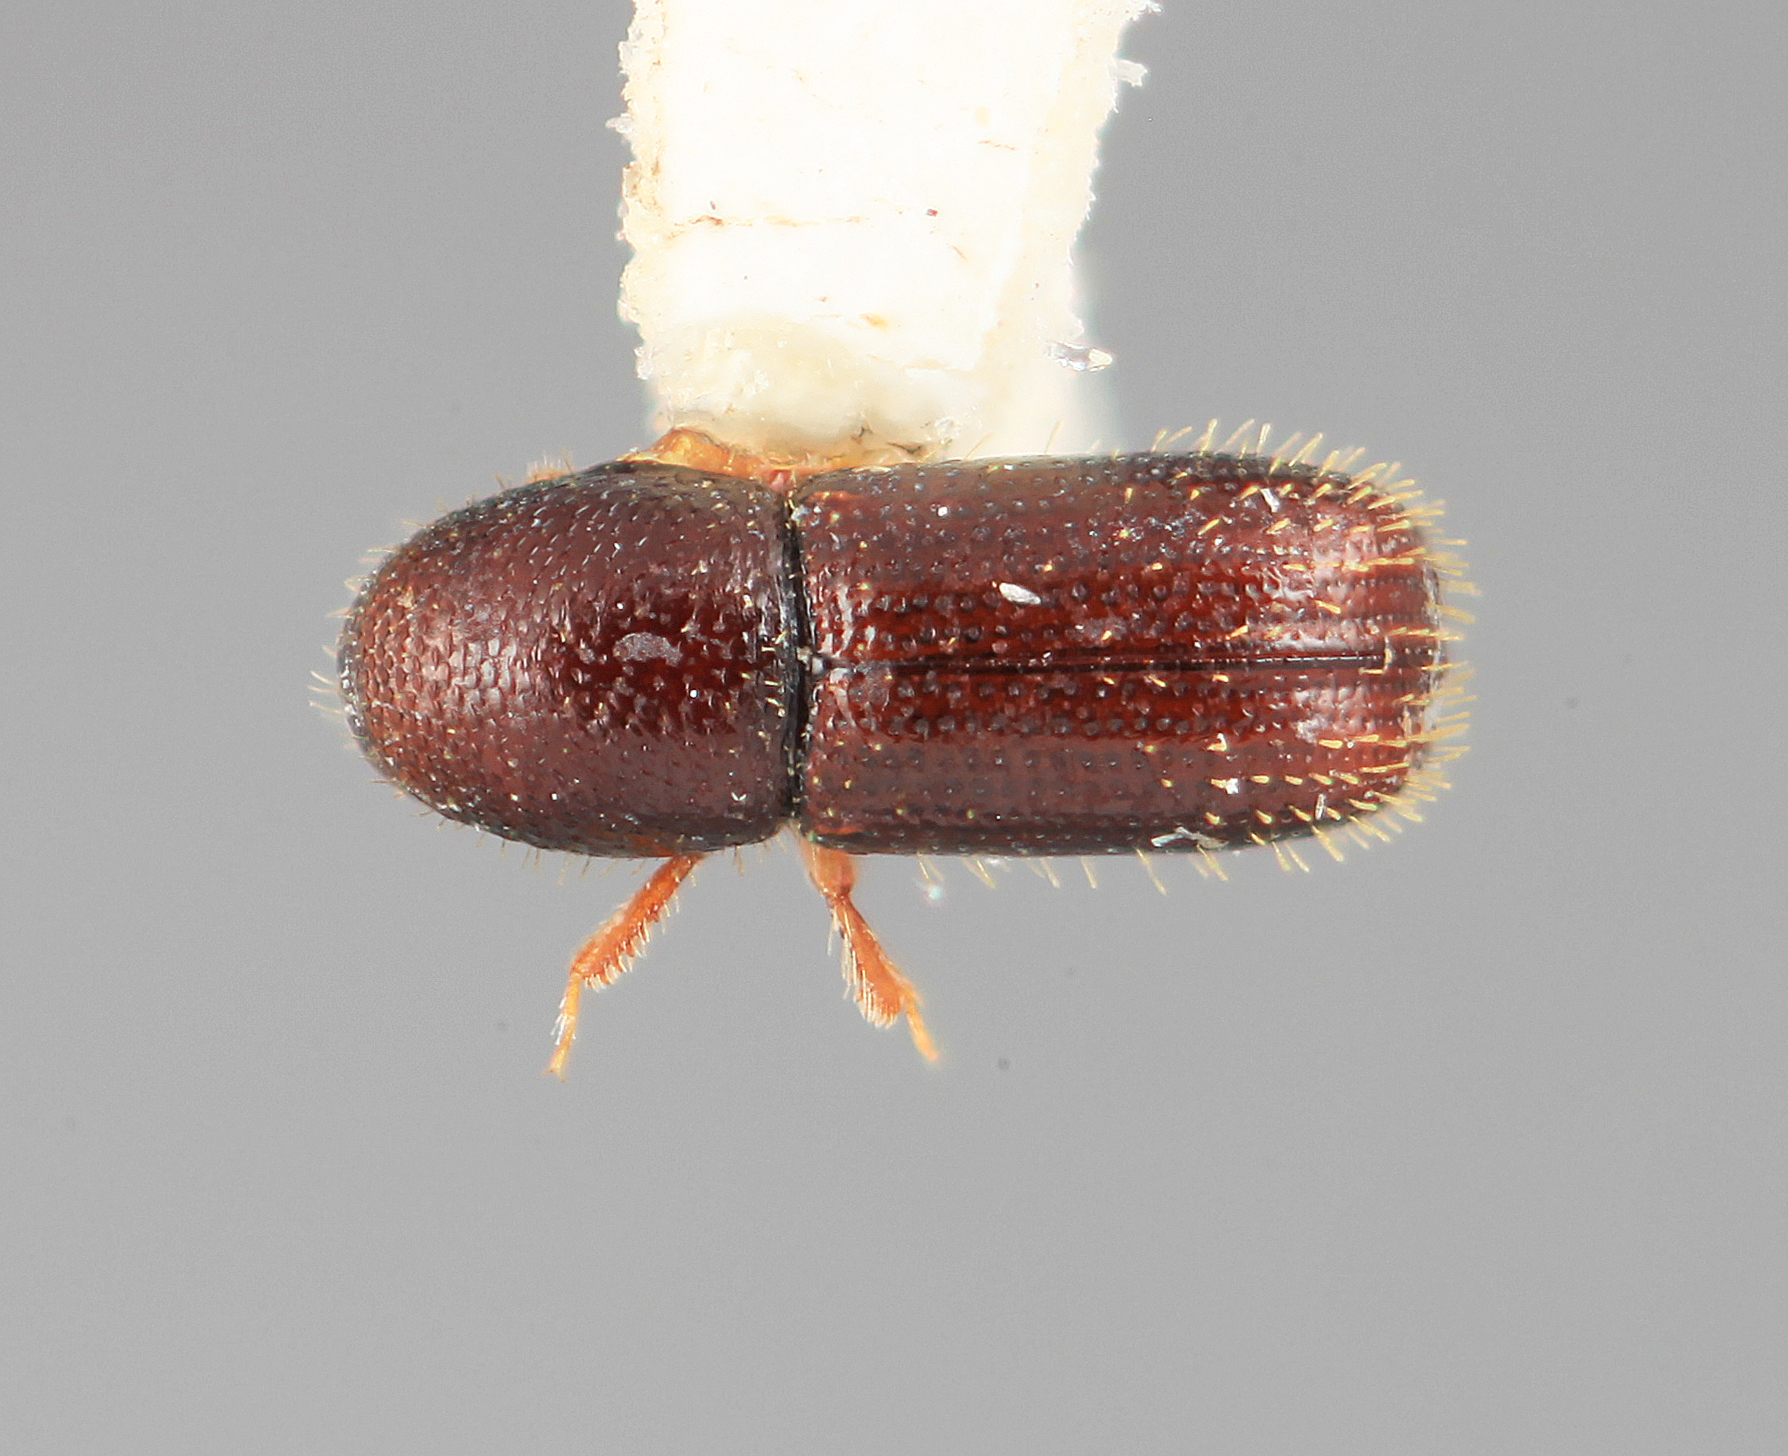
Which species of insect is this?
Dendrocranulus vinealis
